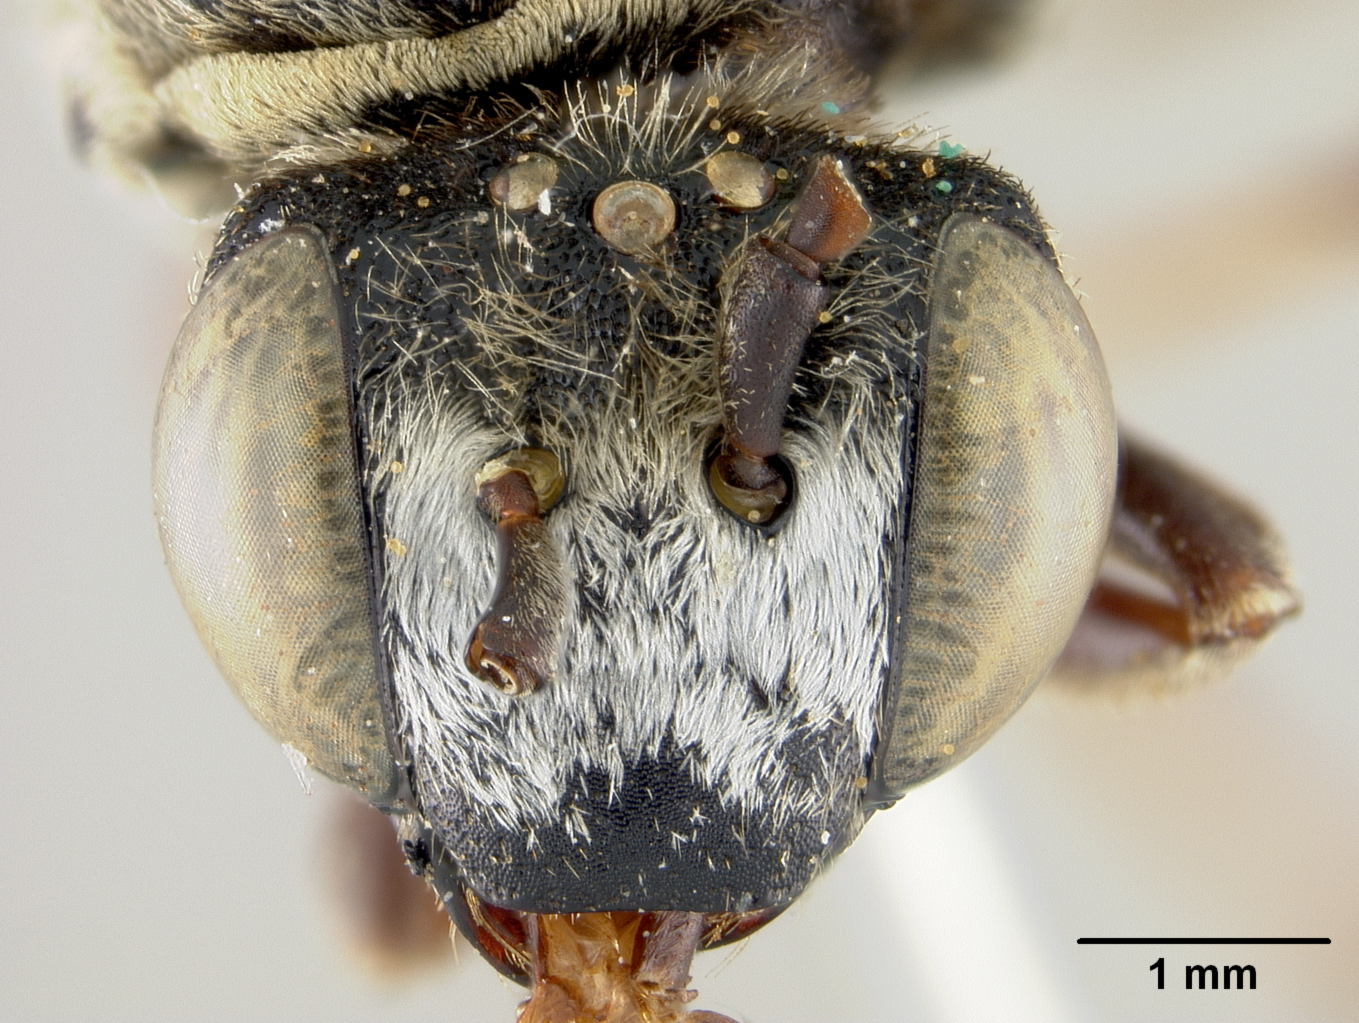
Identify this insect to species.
Triepeolus helianthi
